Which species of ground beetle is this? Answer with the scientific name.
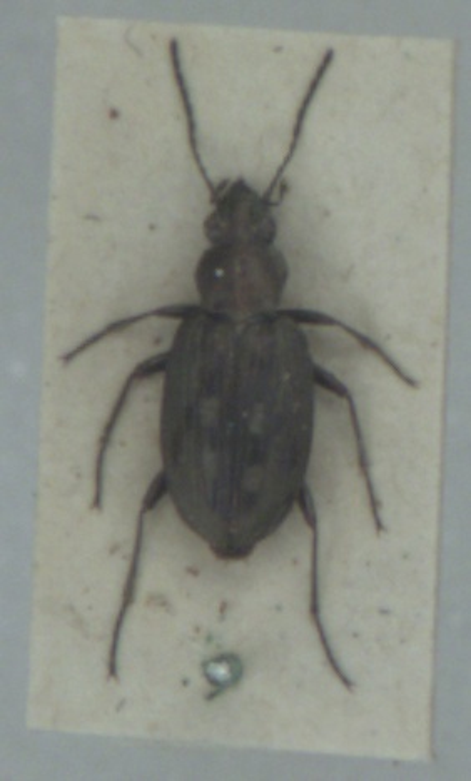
Bembidion litorale
